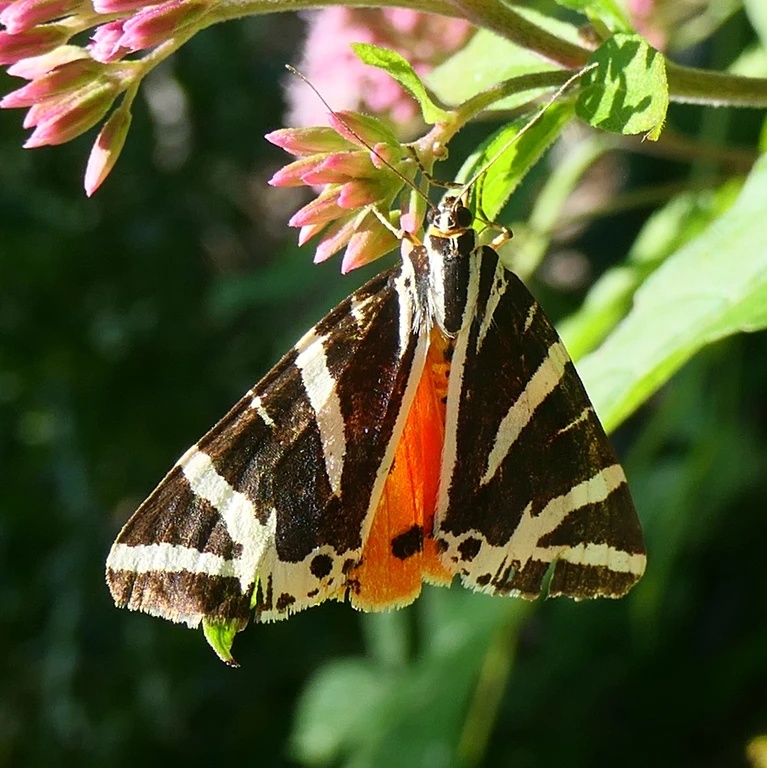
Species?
Euplagia quadripunctaria
